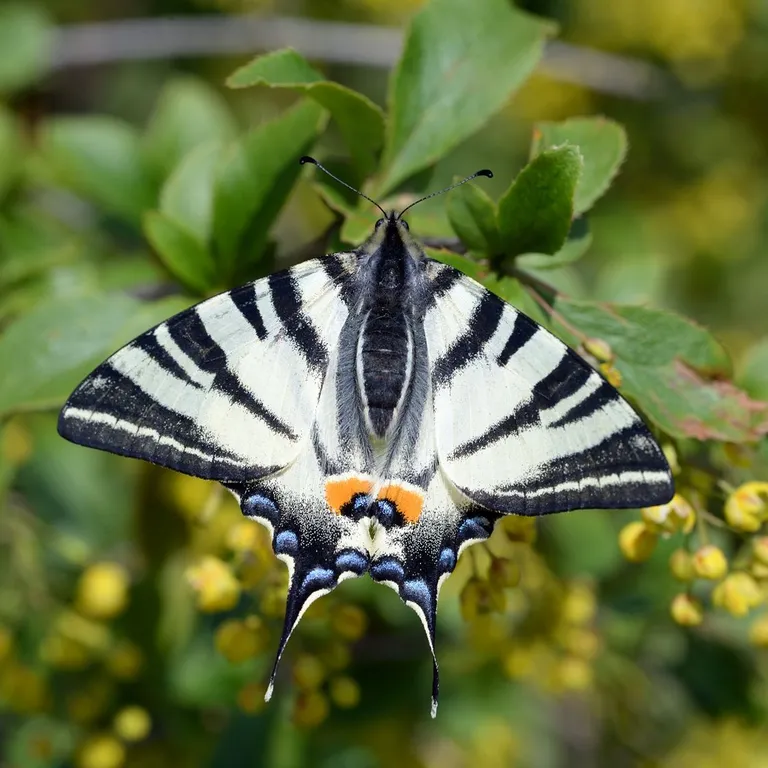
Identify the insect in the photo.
Iphiclides podalirius
